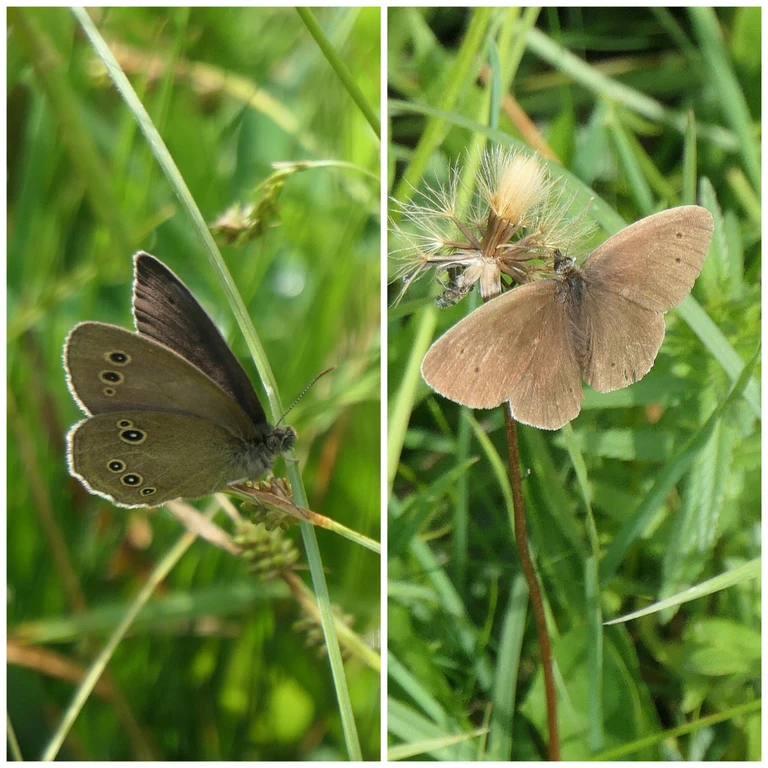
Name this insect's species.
Aphantopus hyperantus
